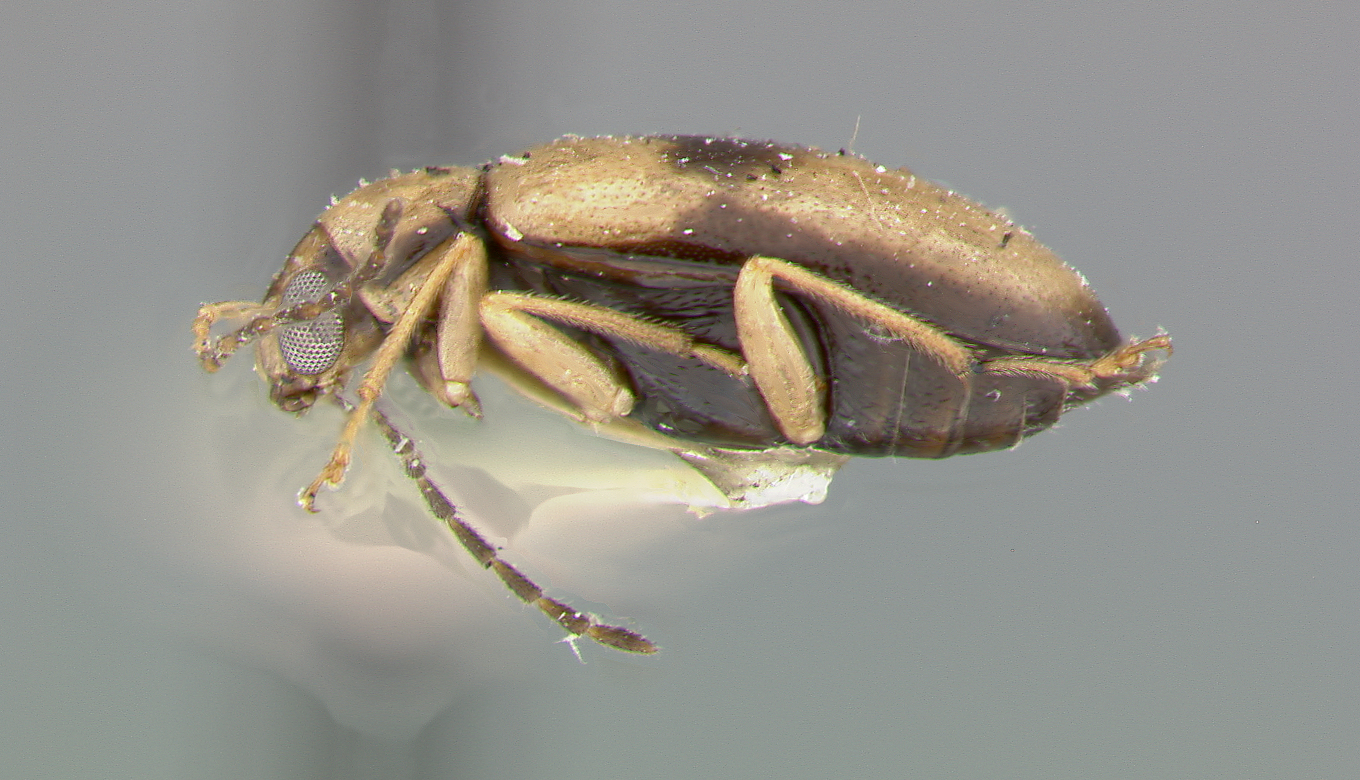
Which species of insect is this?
Monolepta crucigera
